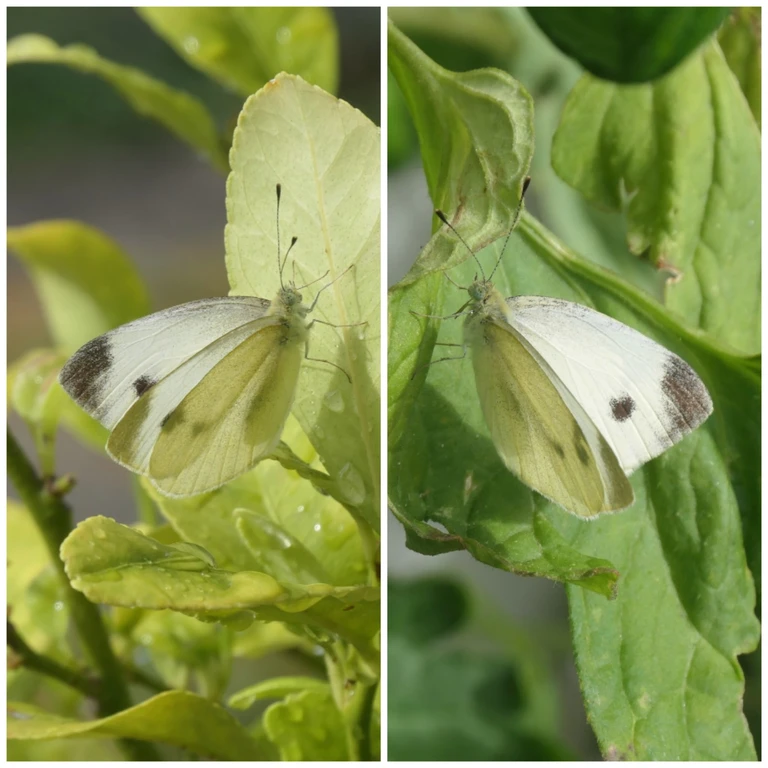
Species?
Pieris mannii
